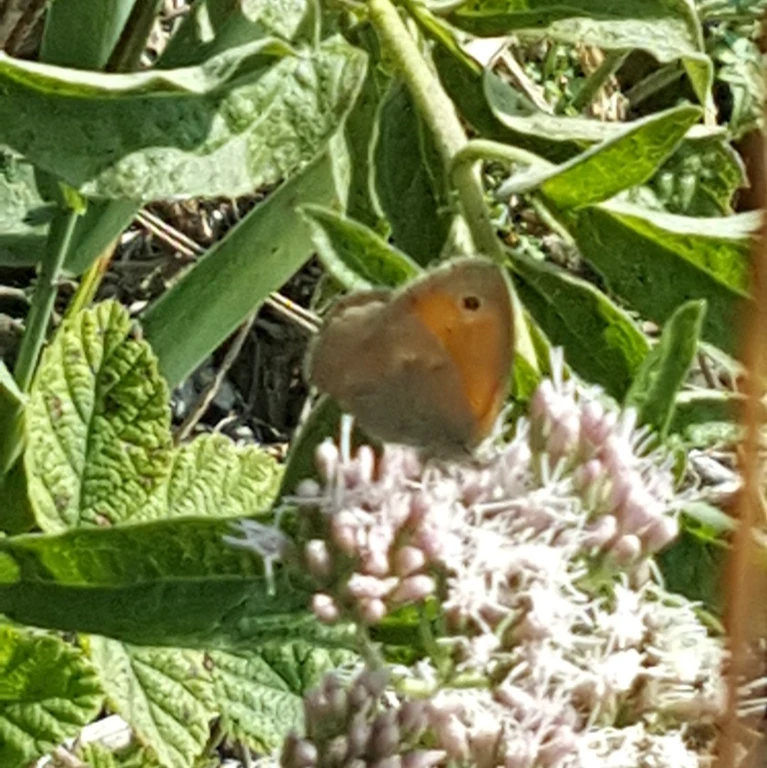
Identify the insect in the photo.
Coenonympha pamphilus
